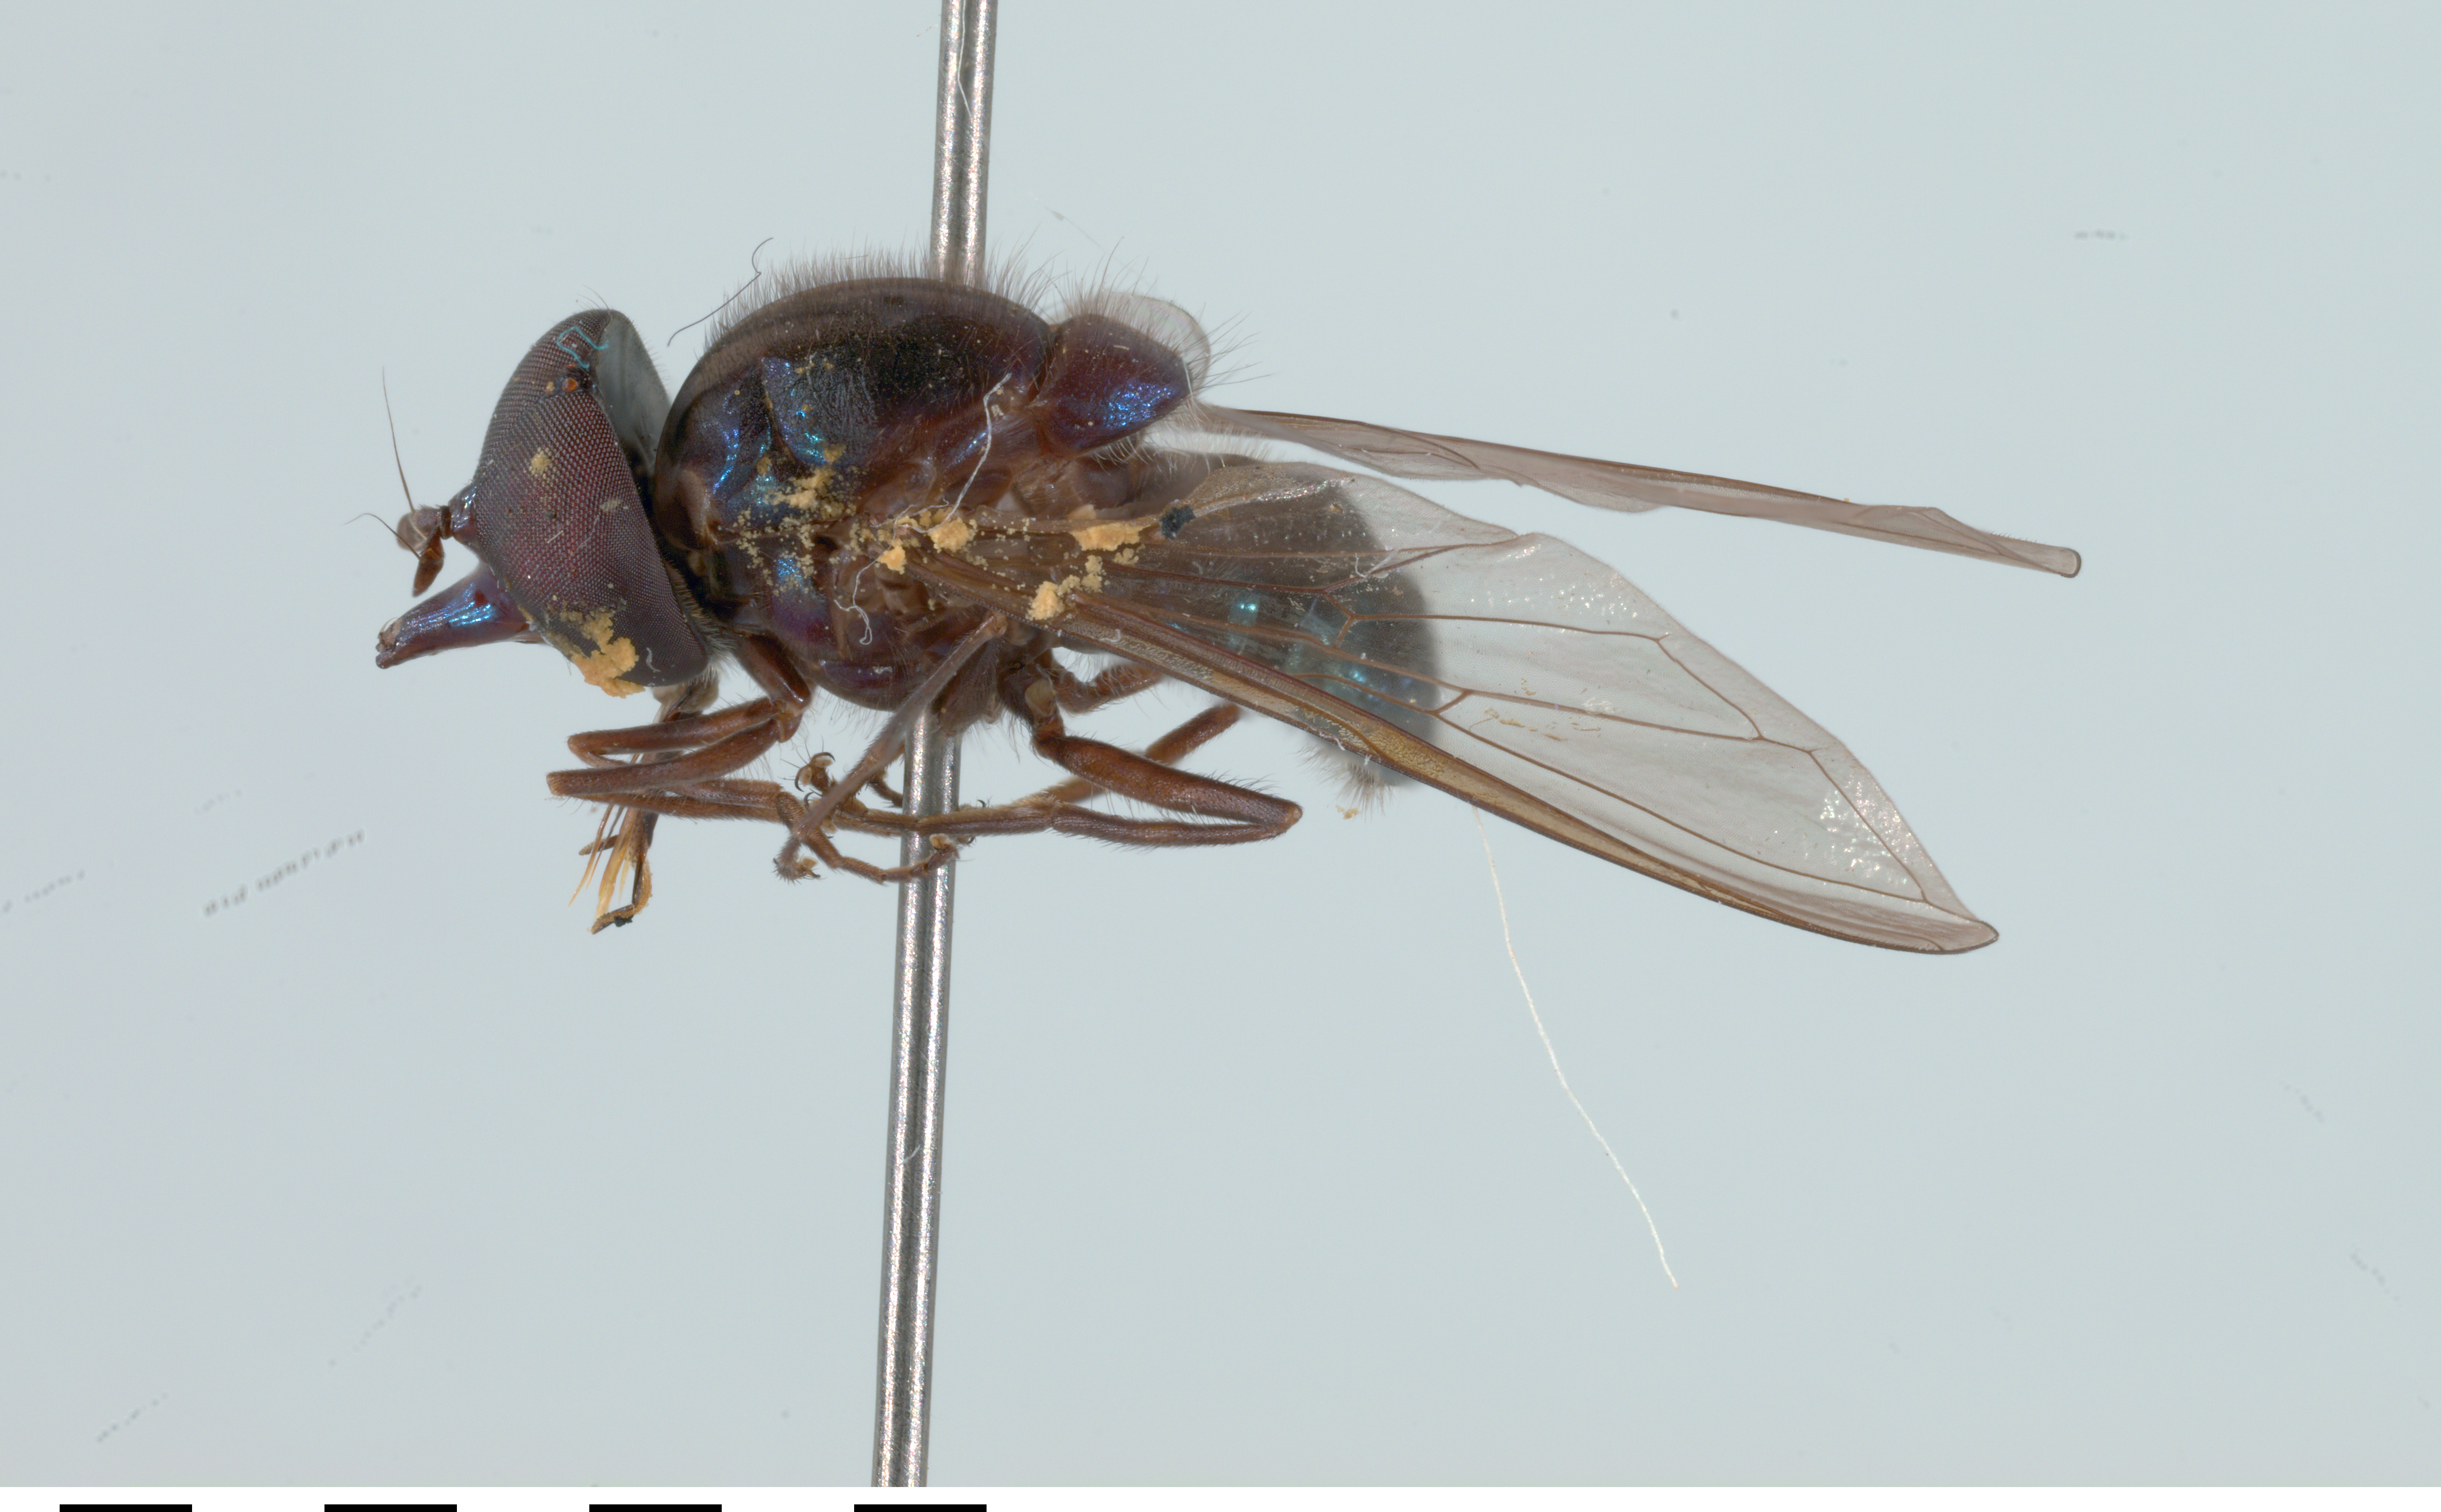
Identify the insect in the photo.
Rhingia cyanoprora
